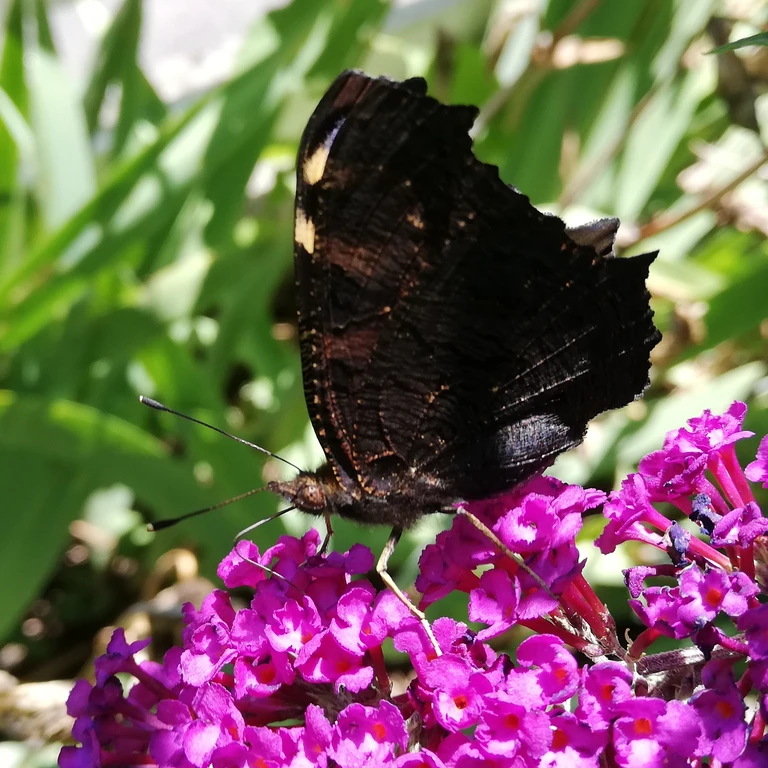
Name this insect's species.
Aglais io
